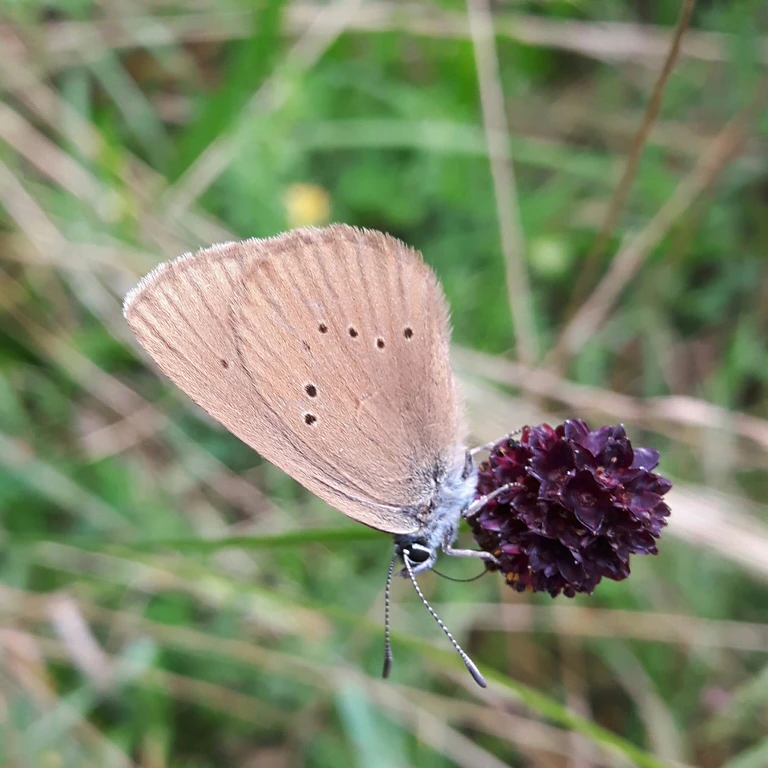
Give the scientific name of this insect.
Phengaris nausithous (also Maculinea nausithous)
